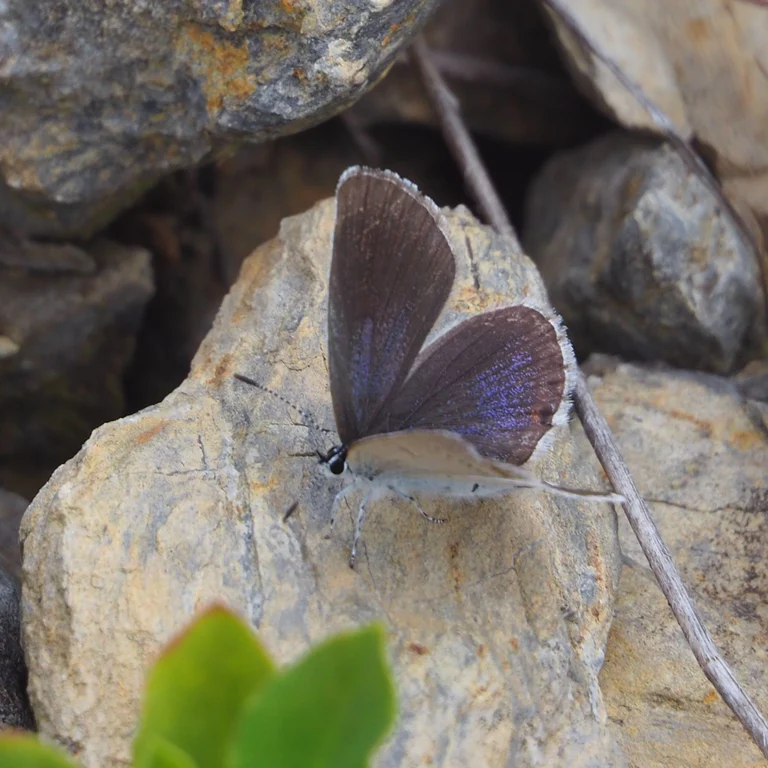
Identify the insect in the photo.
Cupido argiades (also Elkalyce argiades)
